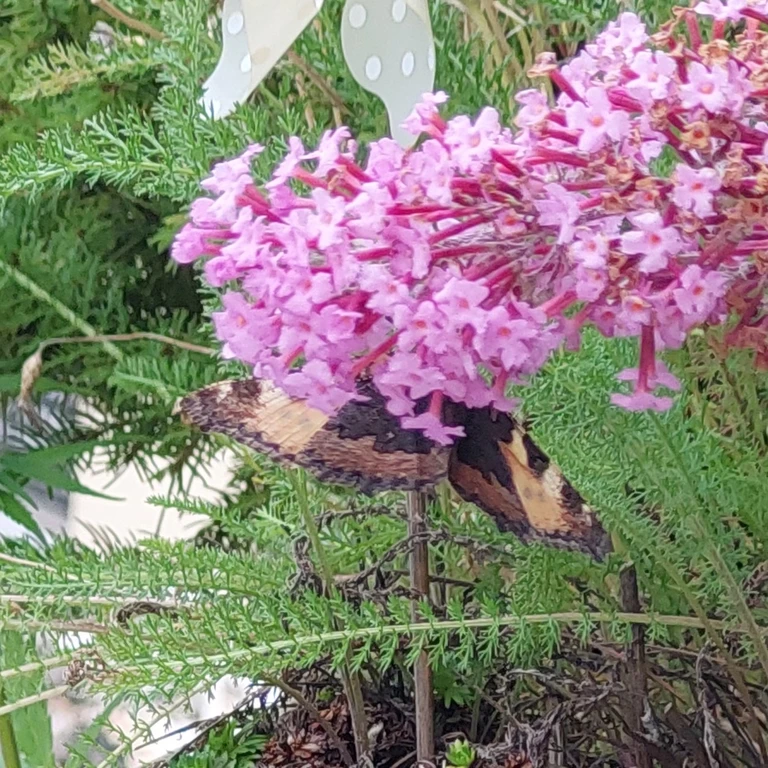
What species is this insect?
Aglais urticae
